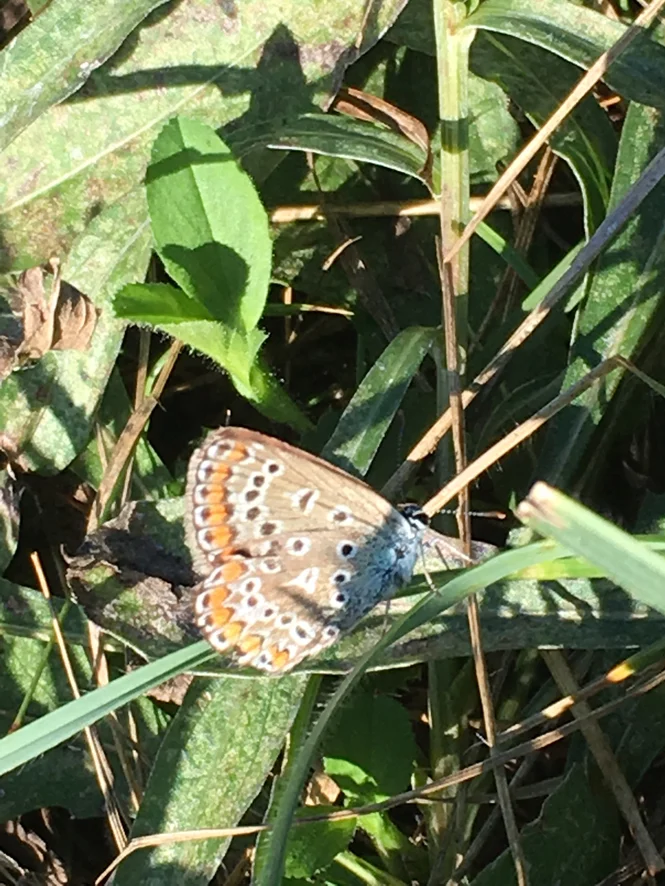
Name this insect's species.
Polyommatus icarus
